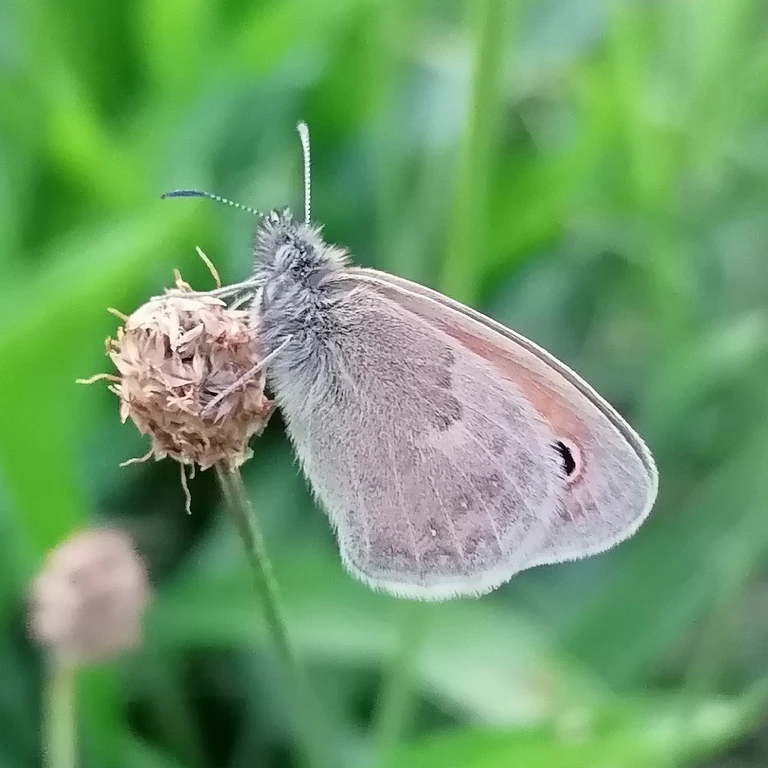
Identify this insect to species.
Coenonympha pamphilus
